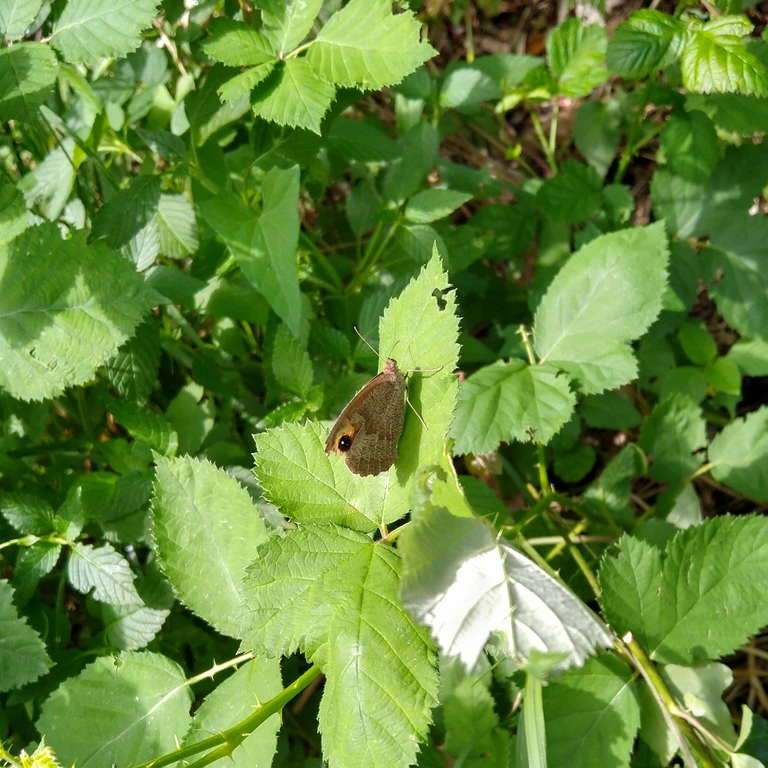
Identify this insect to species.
Maniola jurtina
